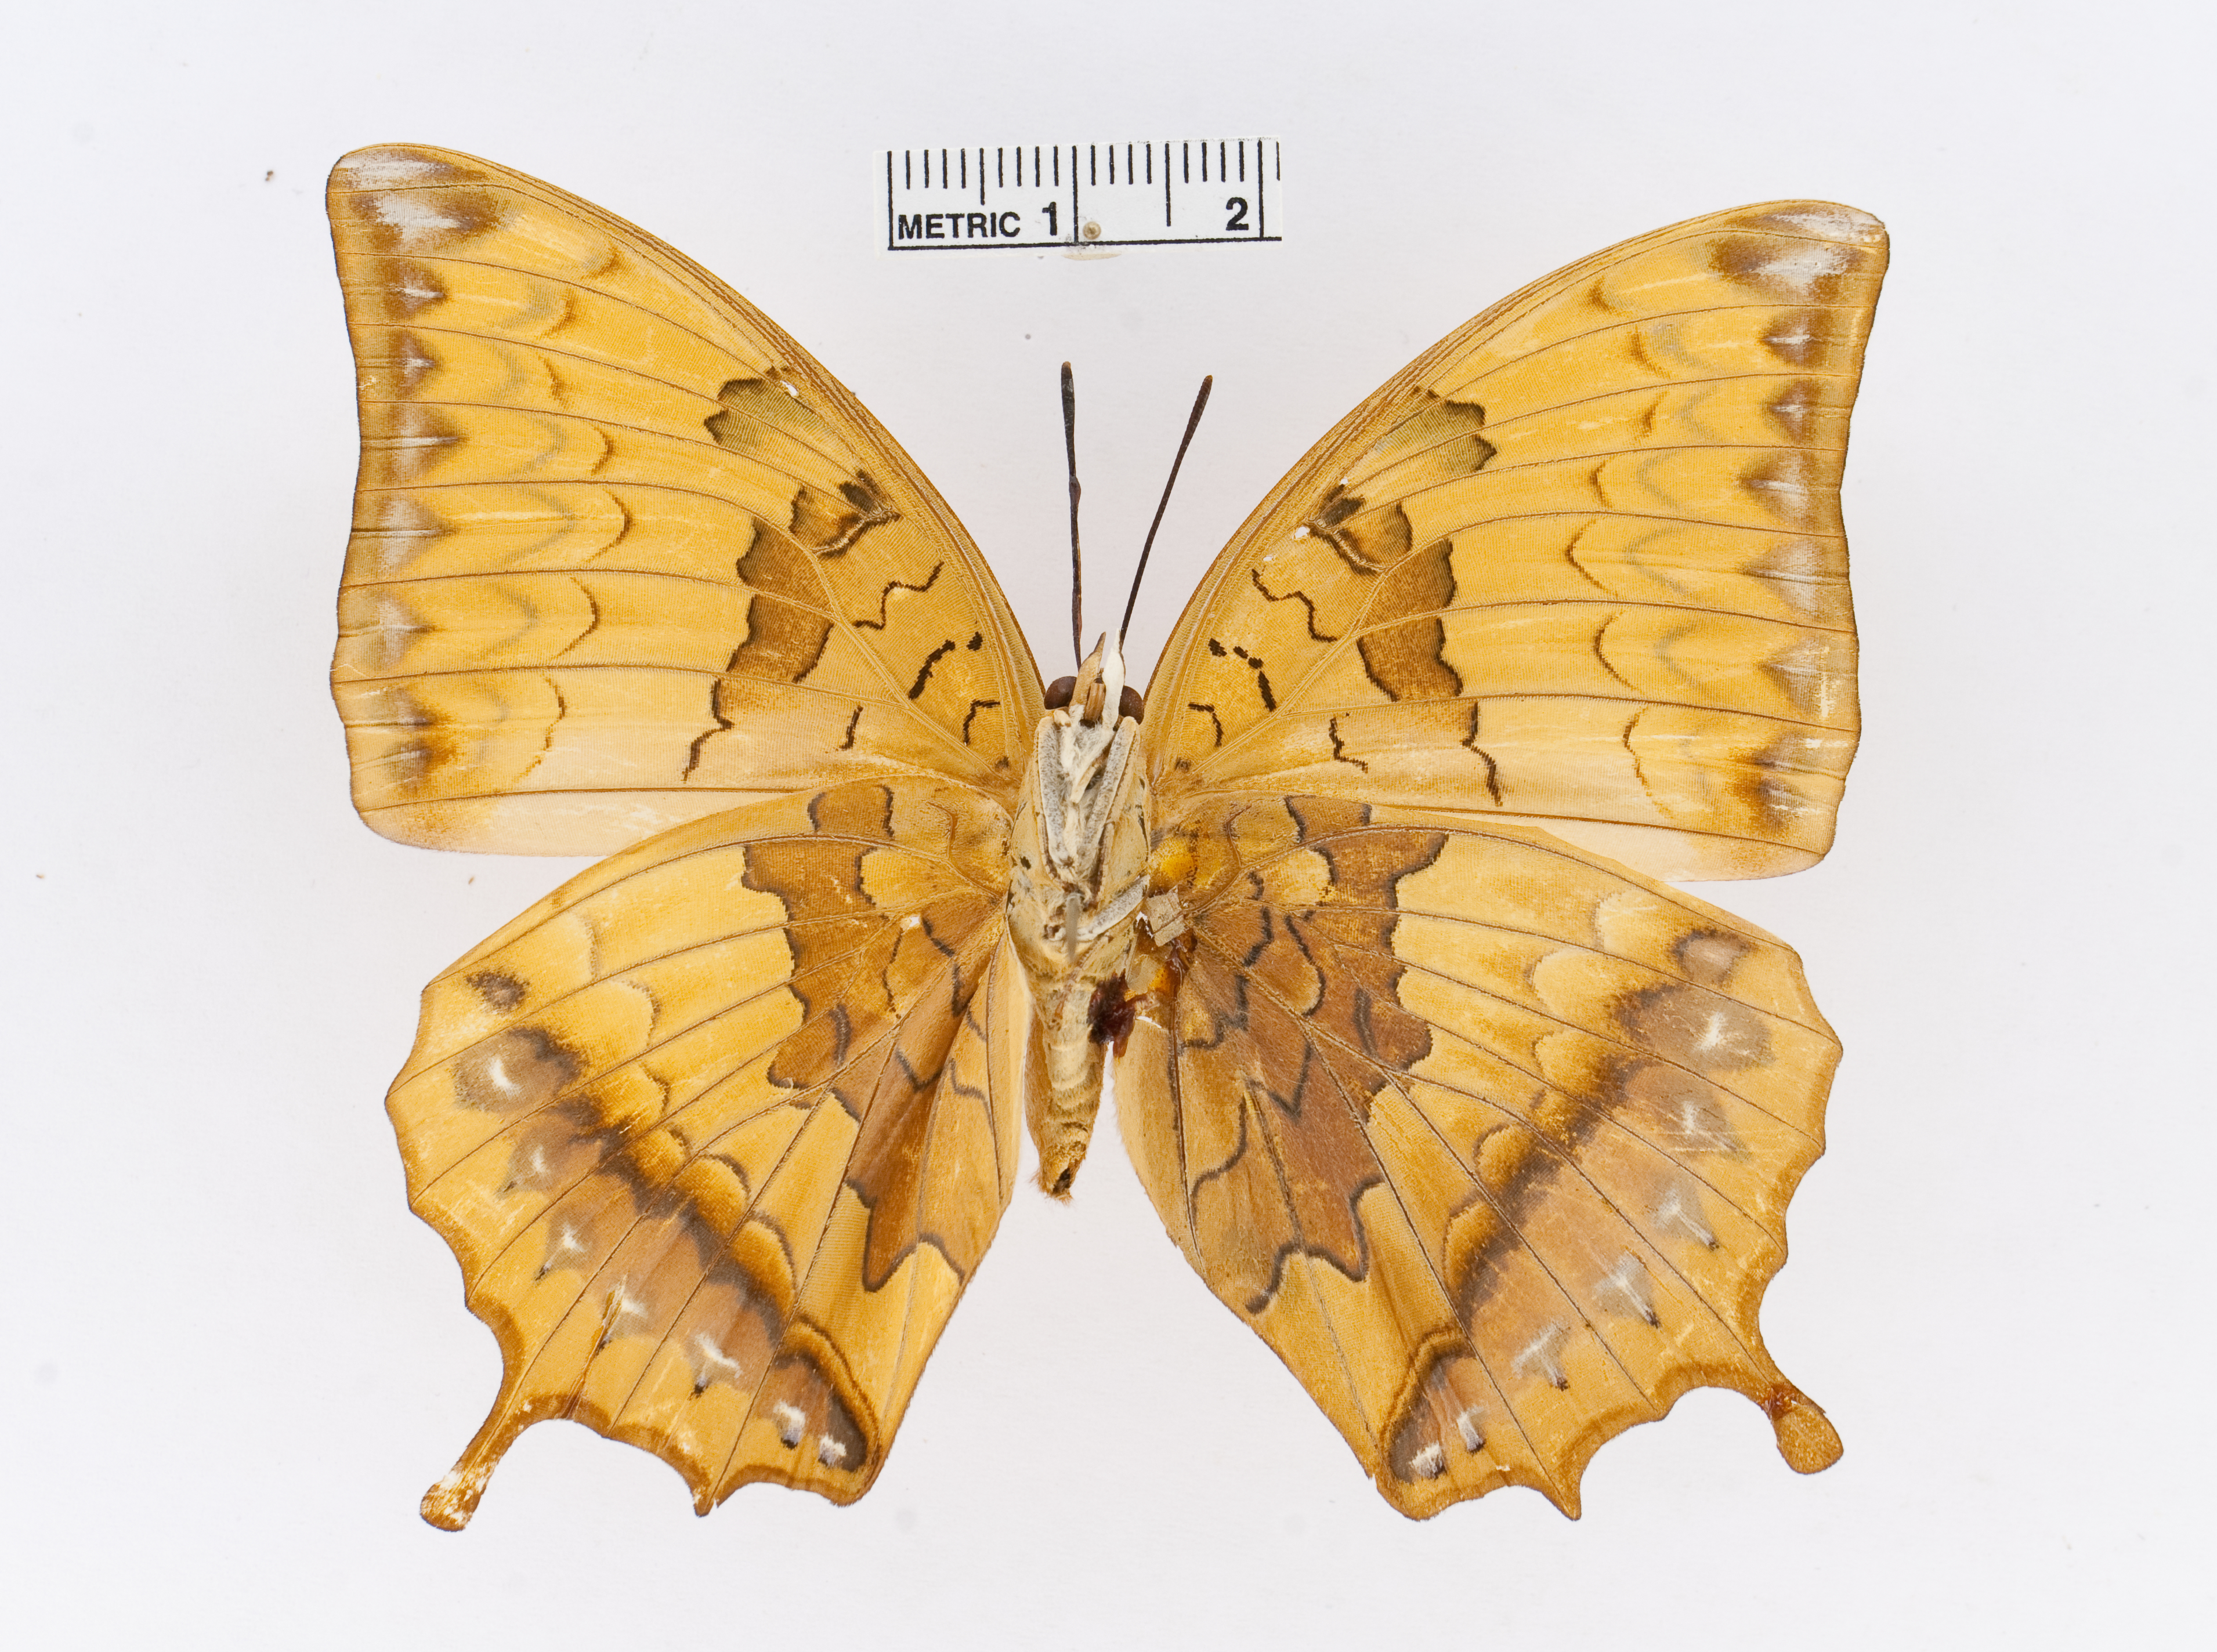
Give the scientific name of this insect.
Charaxes kahruba
